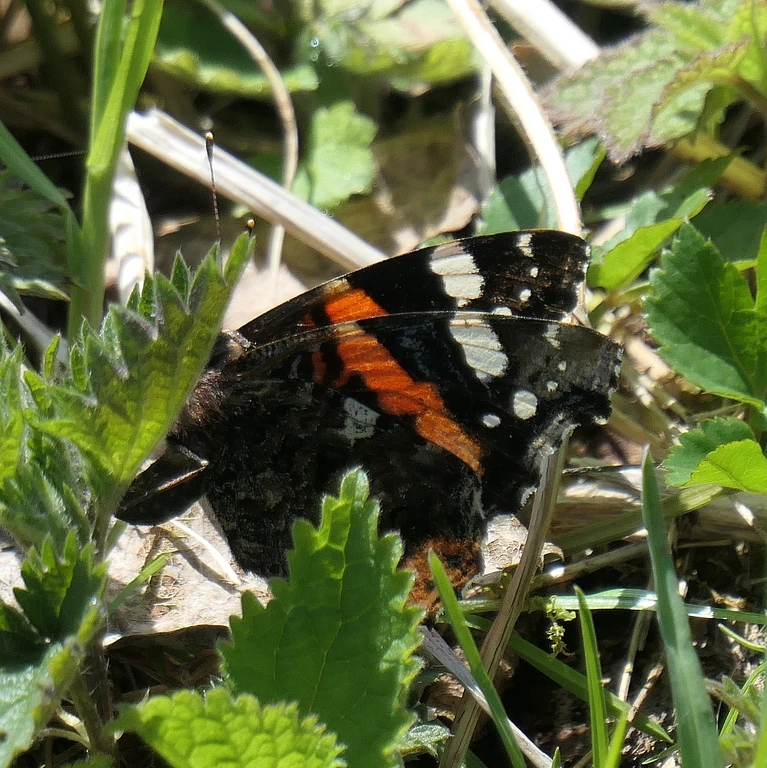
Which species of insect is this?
Vanessa atalanta
